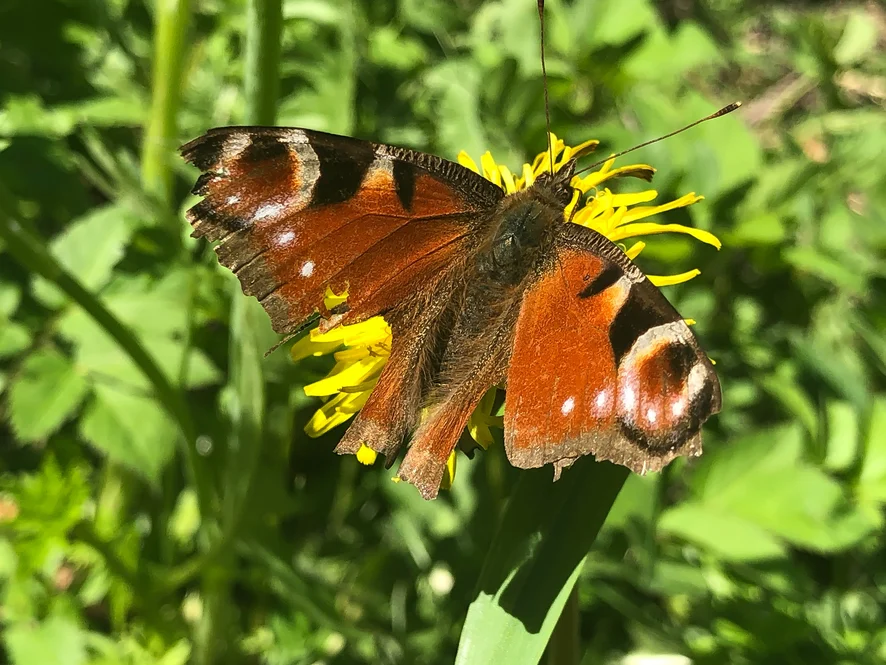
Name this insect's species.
Aglais io
